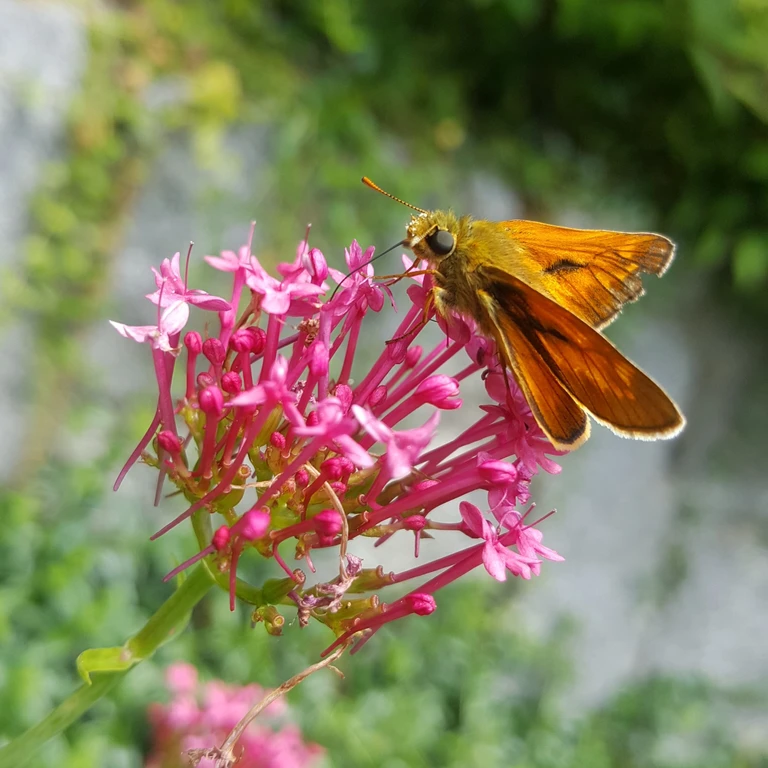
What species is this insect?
Ochlodes sylvanus (also Ochlodes venata)
